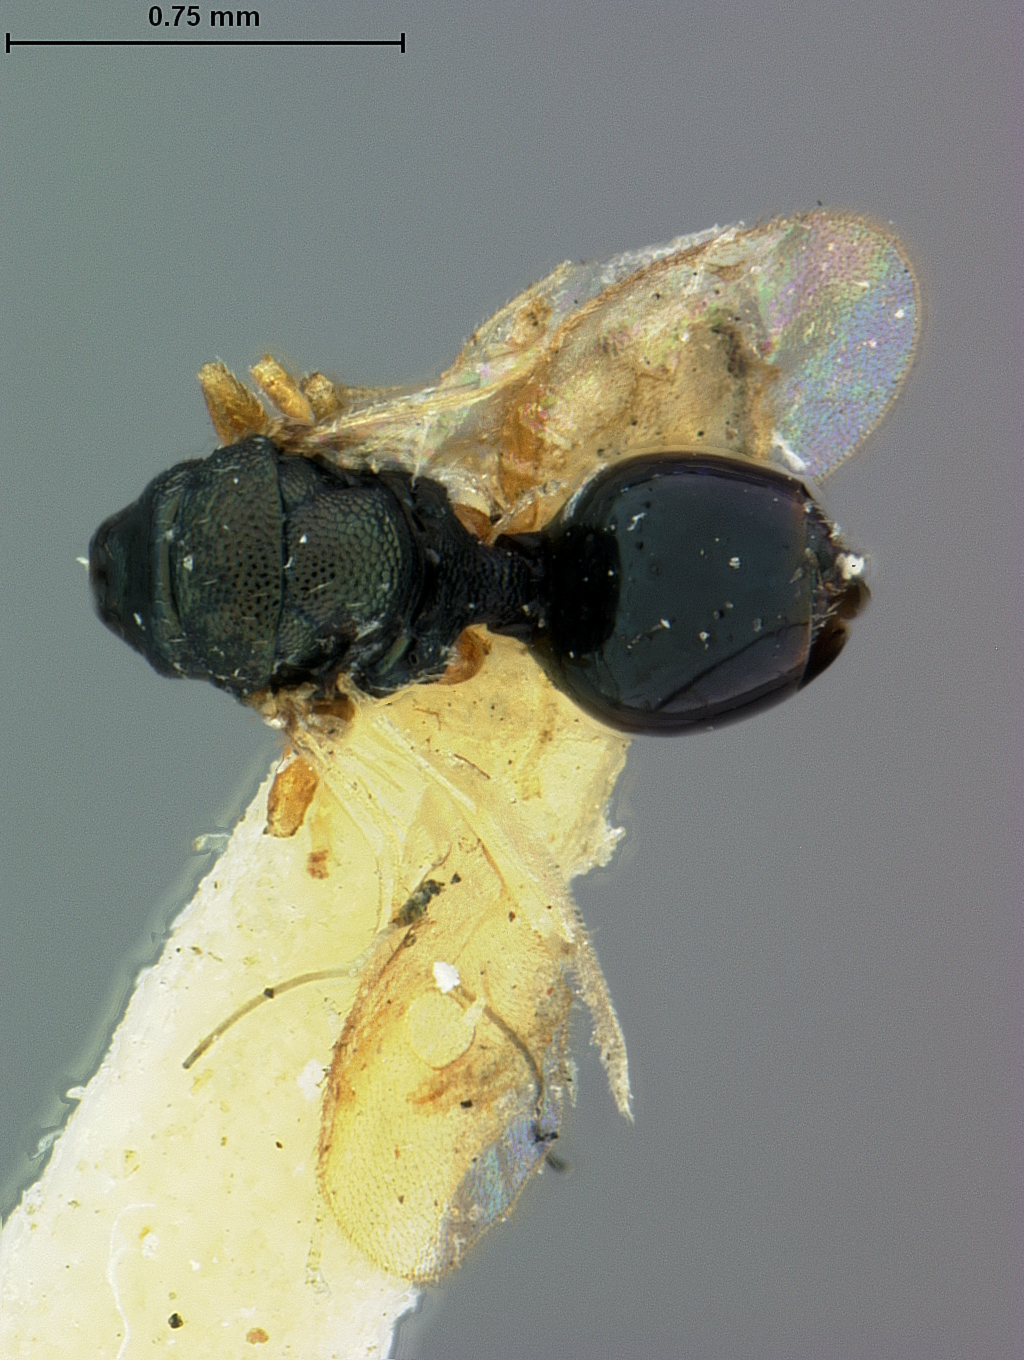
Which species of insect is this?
Cryptoprymnus illinoisensis
